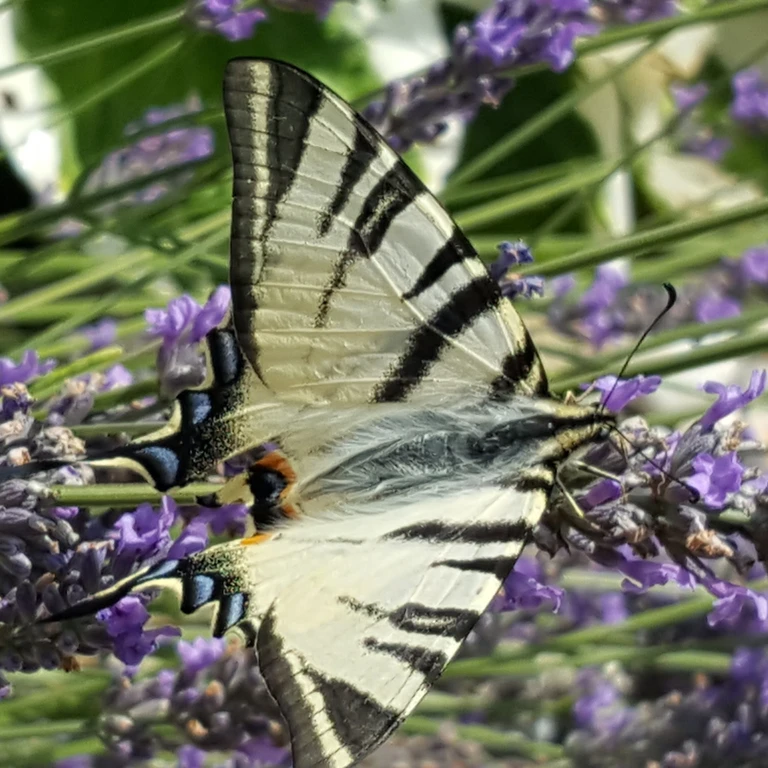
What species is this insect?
Iphiclides podalirius
